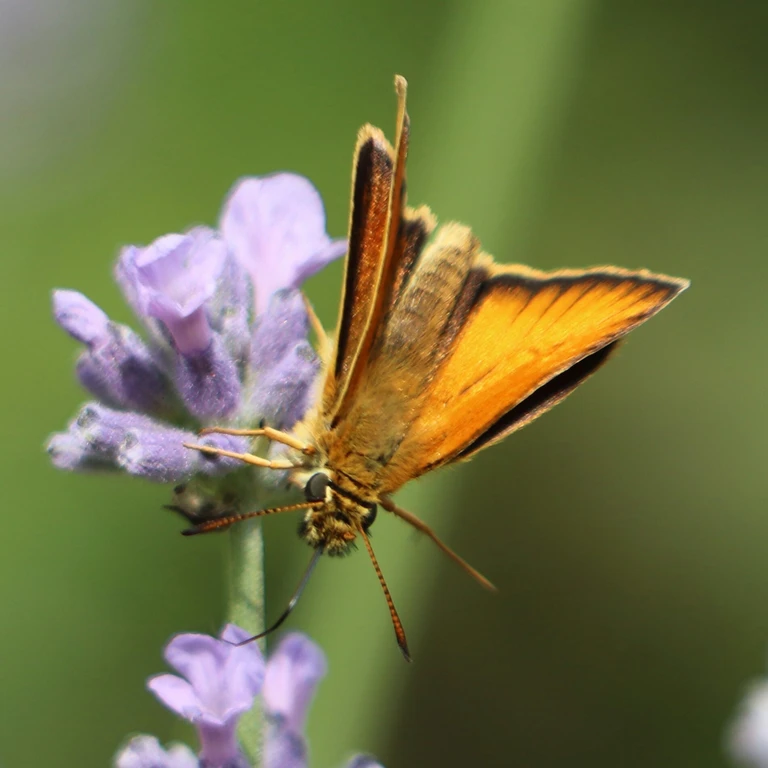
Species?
Thymelicus lineola
